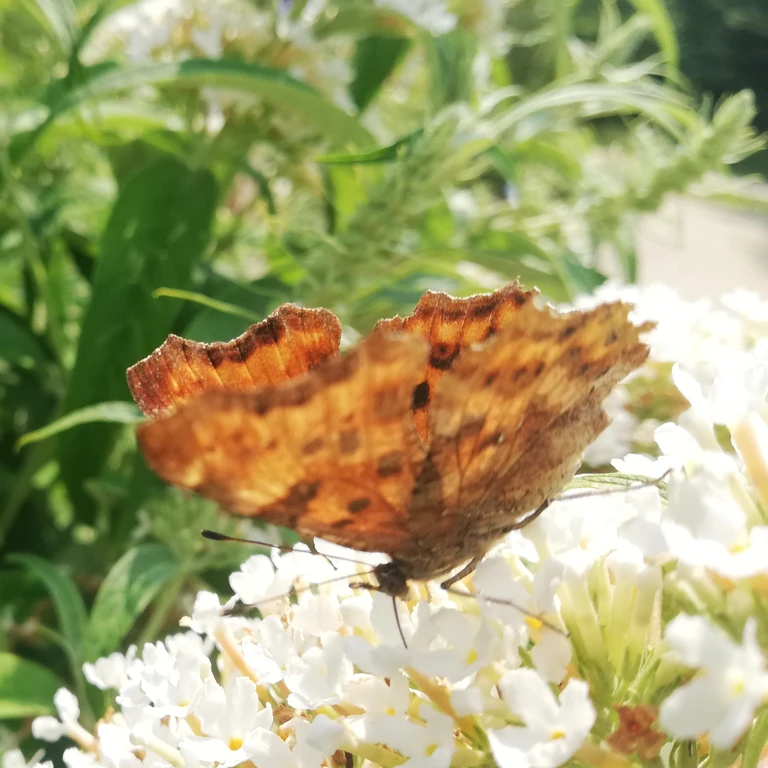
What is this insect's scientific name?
Polygonia c-album
